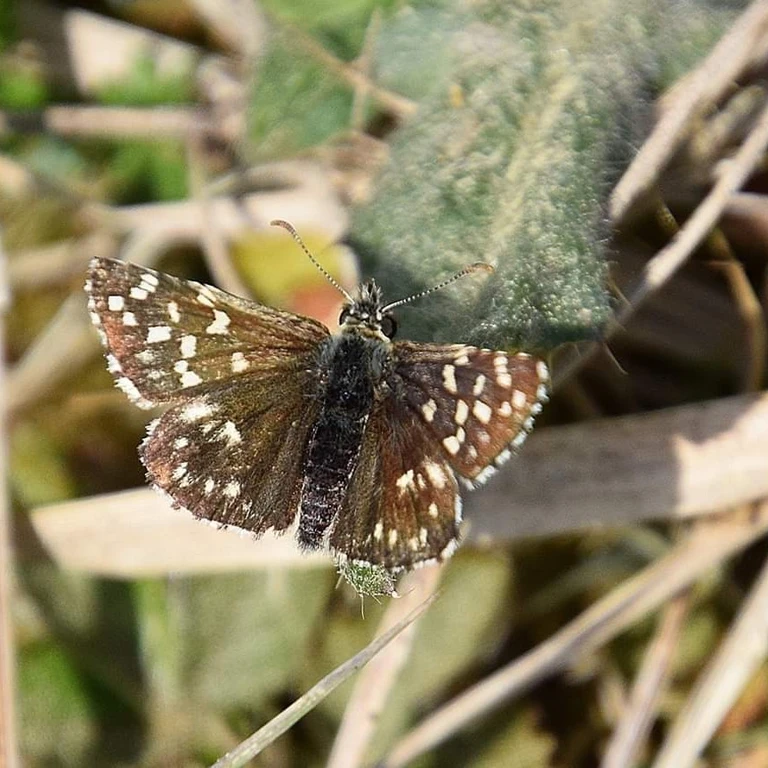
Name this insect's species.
Pyrgus malvae
